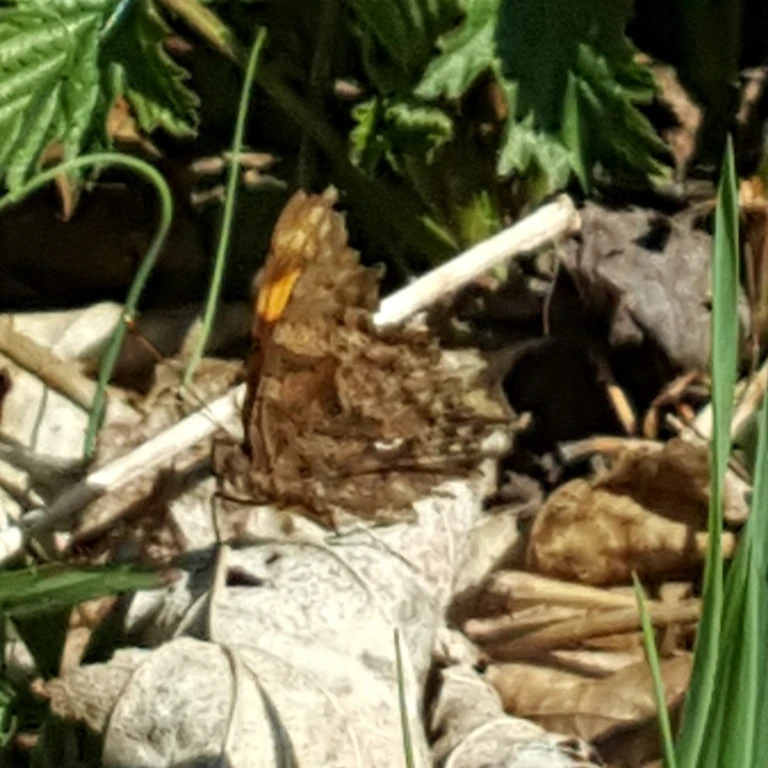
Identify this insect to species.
Polygonia c-album
